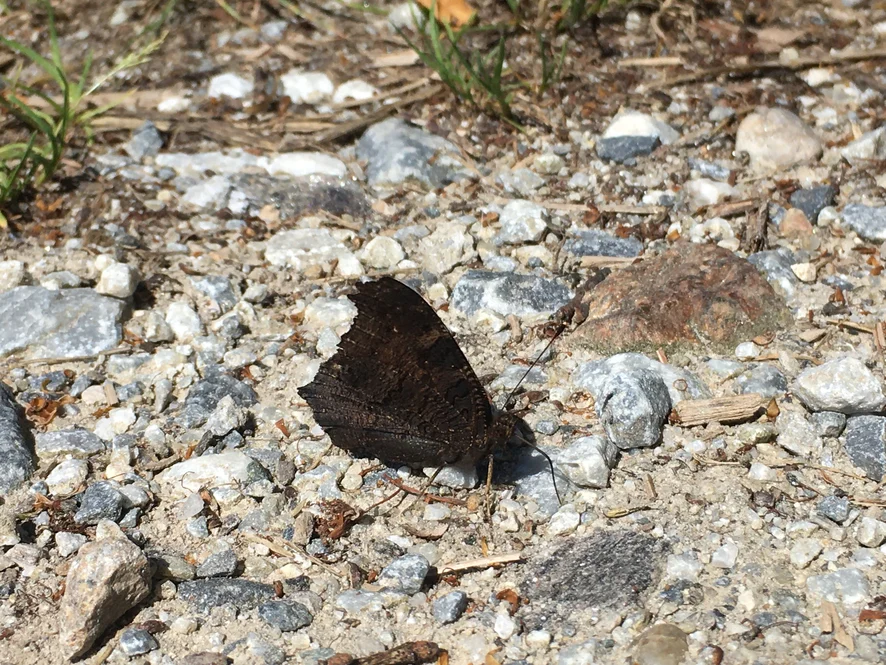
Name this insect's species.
Aglais io
